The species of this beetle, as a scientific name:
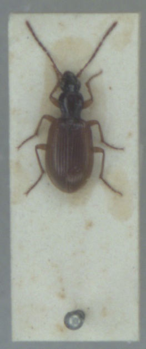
Oxypselaphus obscurus
